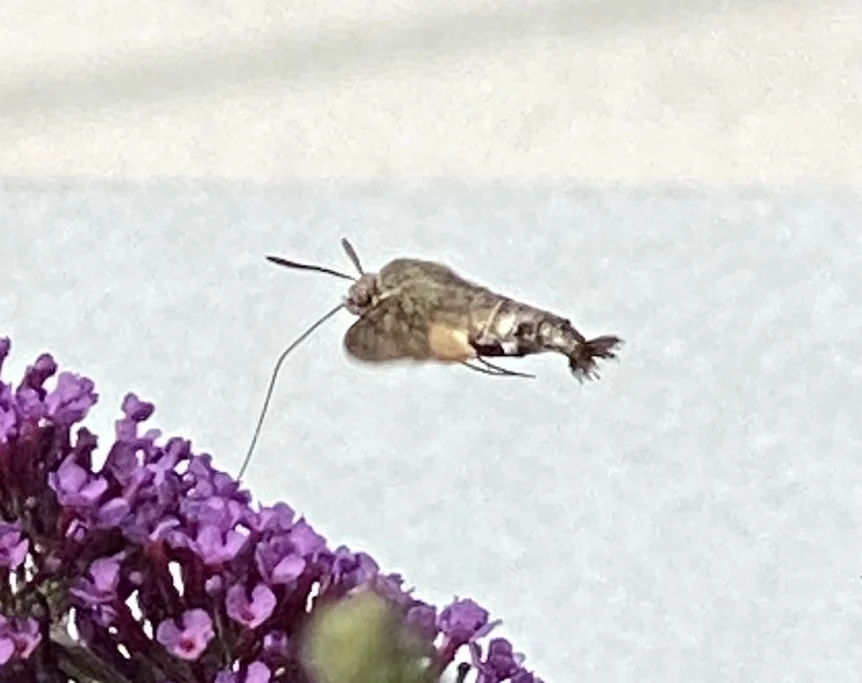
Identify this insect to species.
Macroglossum stellatarum
